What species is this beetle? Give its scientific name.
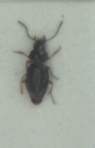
Bembidion mannerheimii
